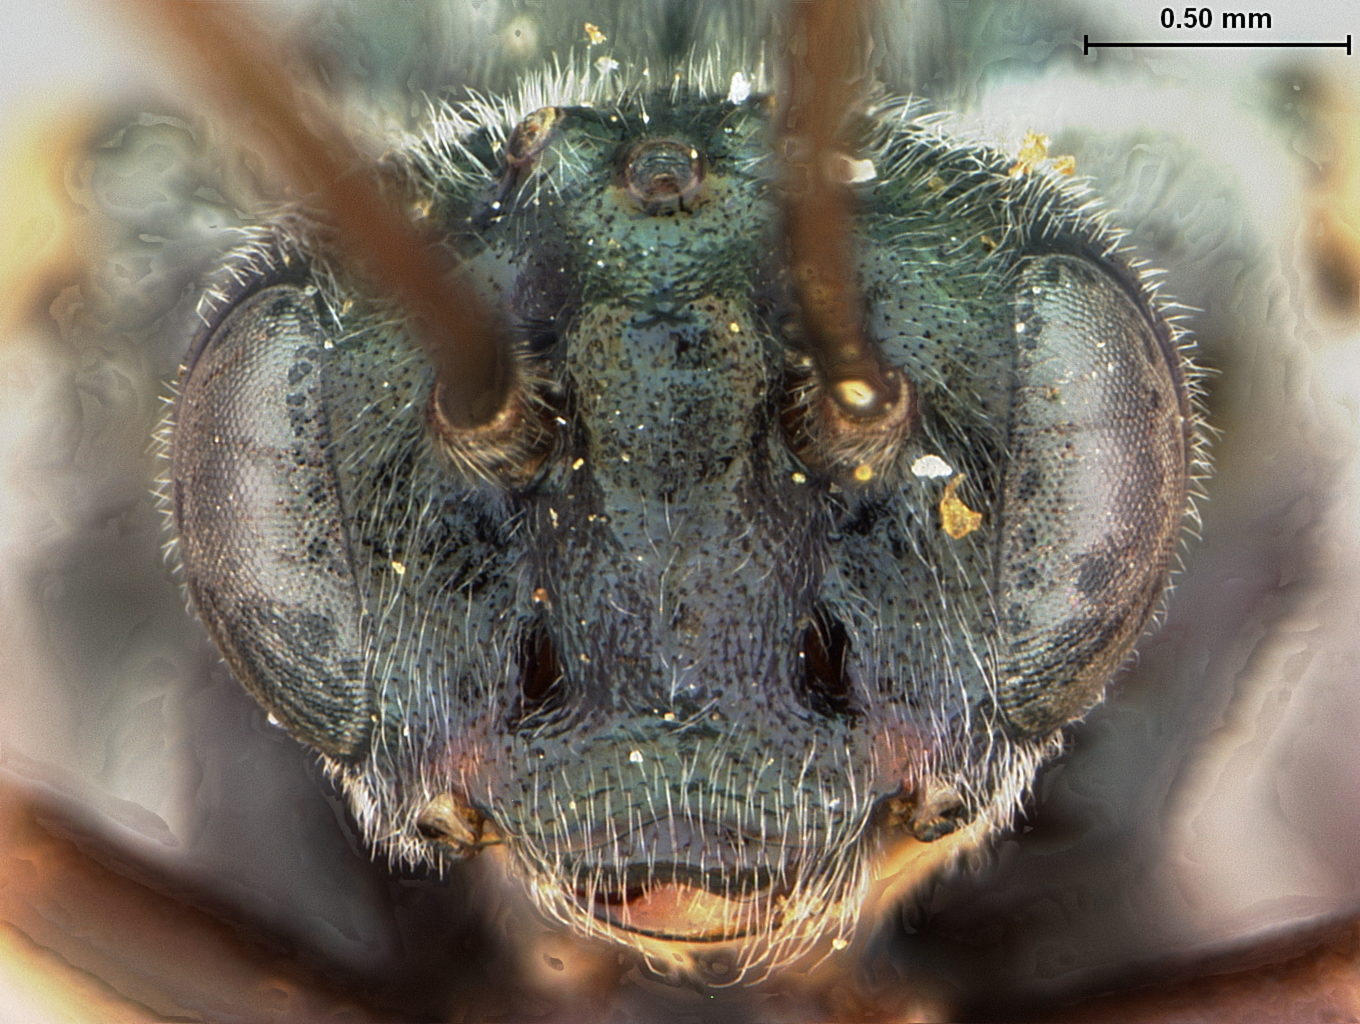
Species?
Arge willi
